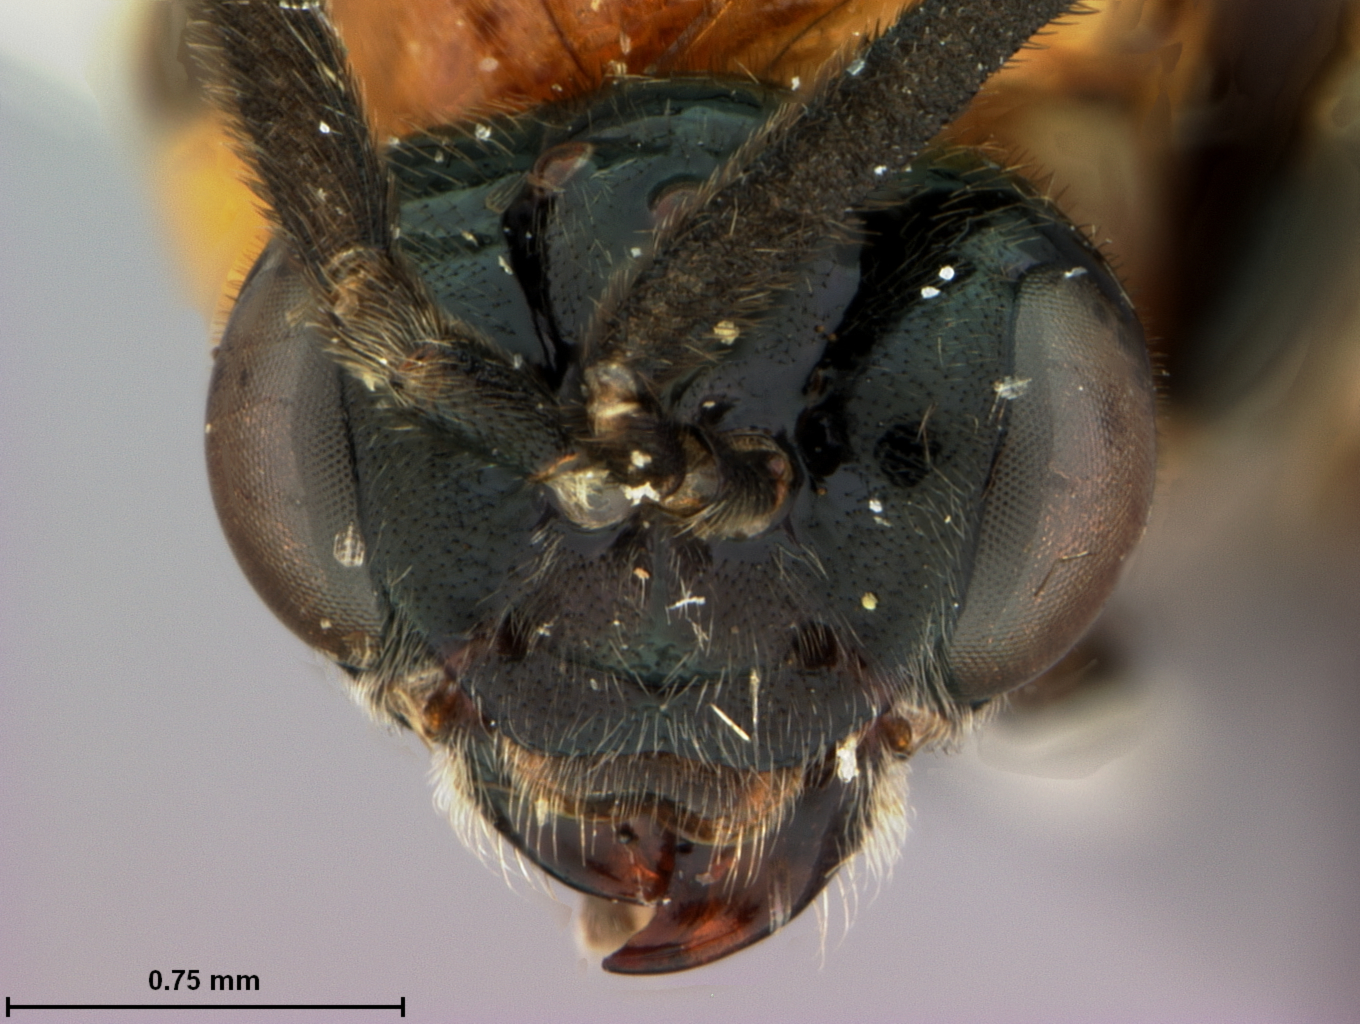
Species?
Sphacophilus iotus
